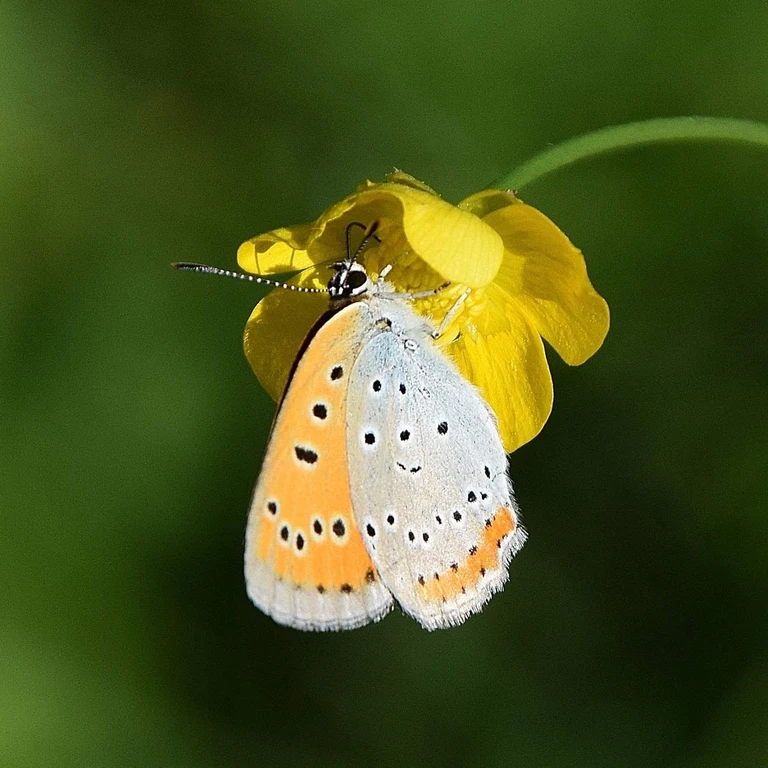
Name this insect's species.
Lycaena dispar
